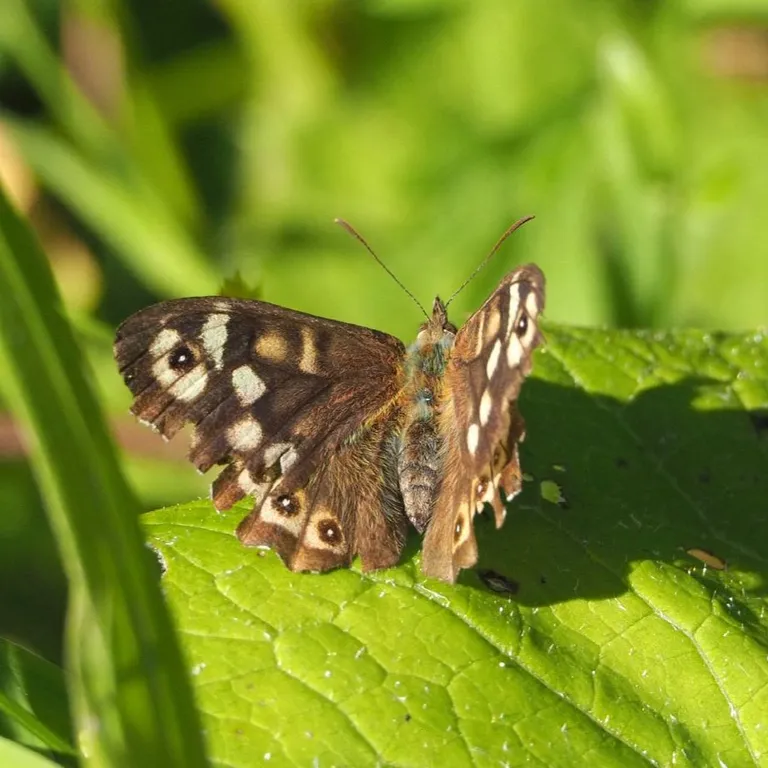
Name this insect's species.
Pararge aegeria
